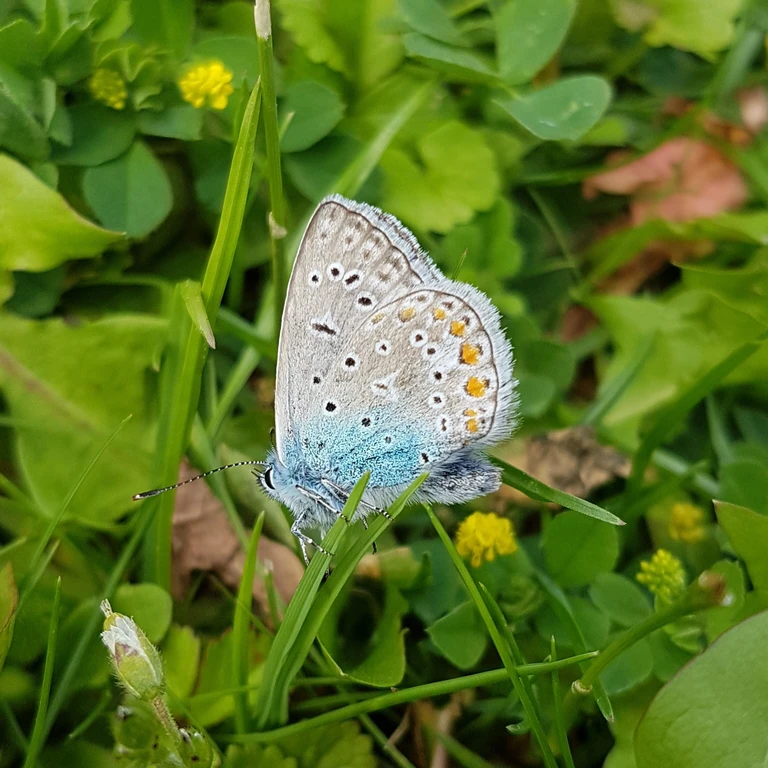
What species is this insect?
Polyommatus icarus
